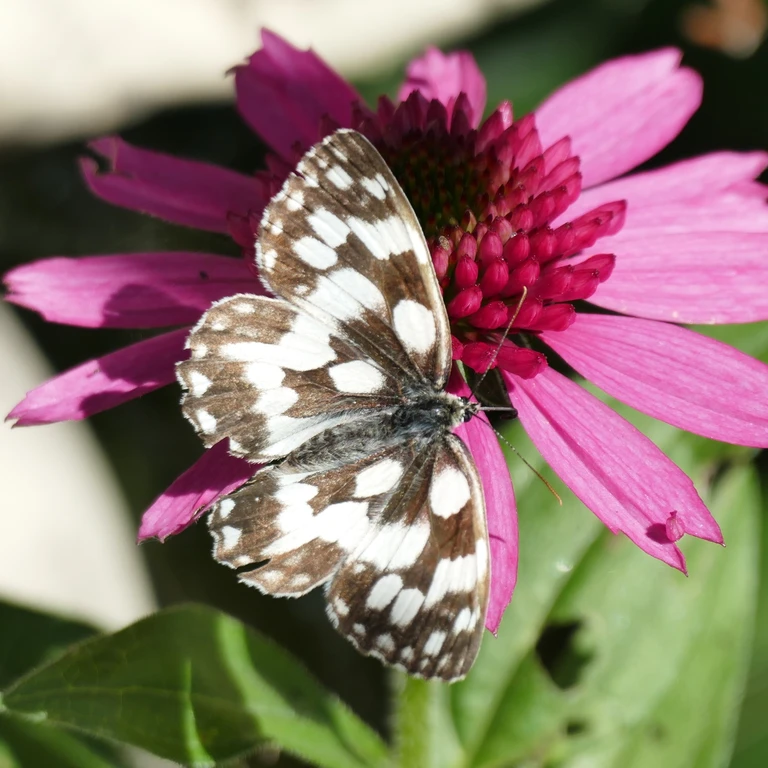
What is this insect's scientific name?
Melanargia galathea
